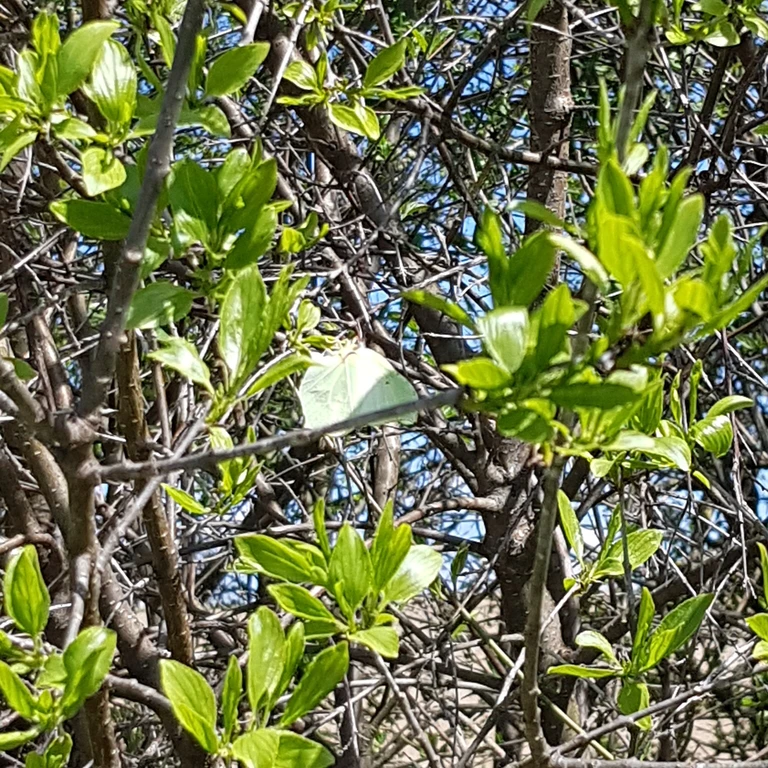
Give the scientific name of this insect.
Gonepteryx rhamni
